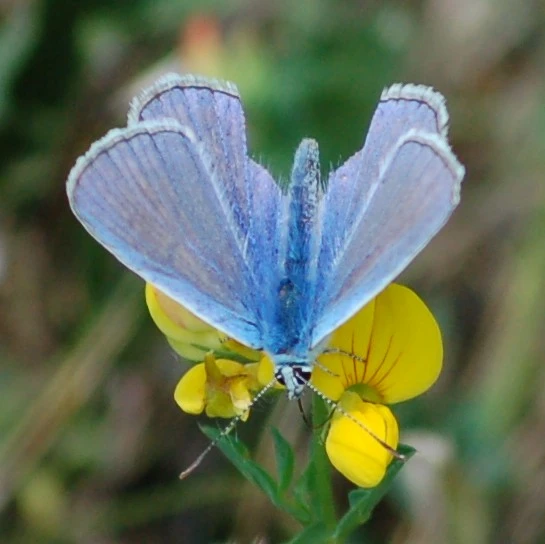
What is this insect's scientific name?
Polyommatus icarus
